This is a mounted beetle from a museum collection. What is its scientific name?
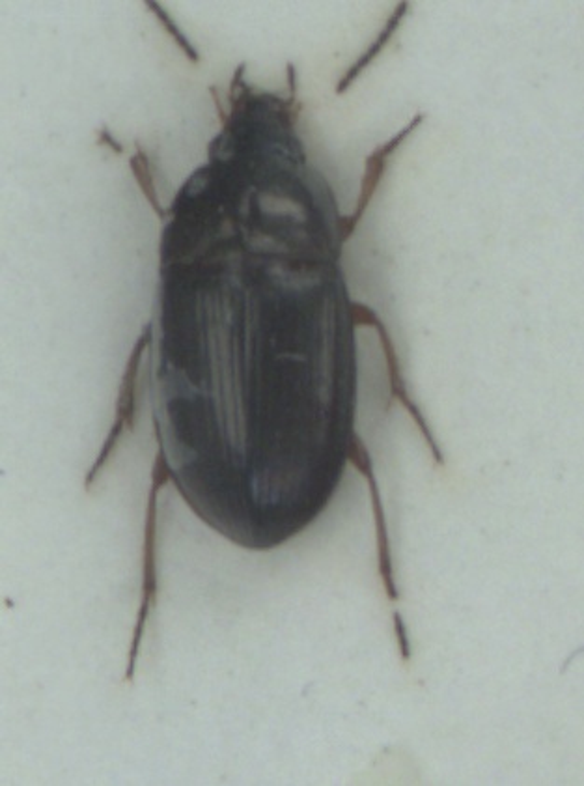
Amara familiaris
